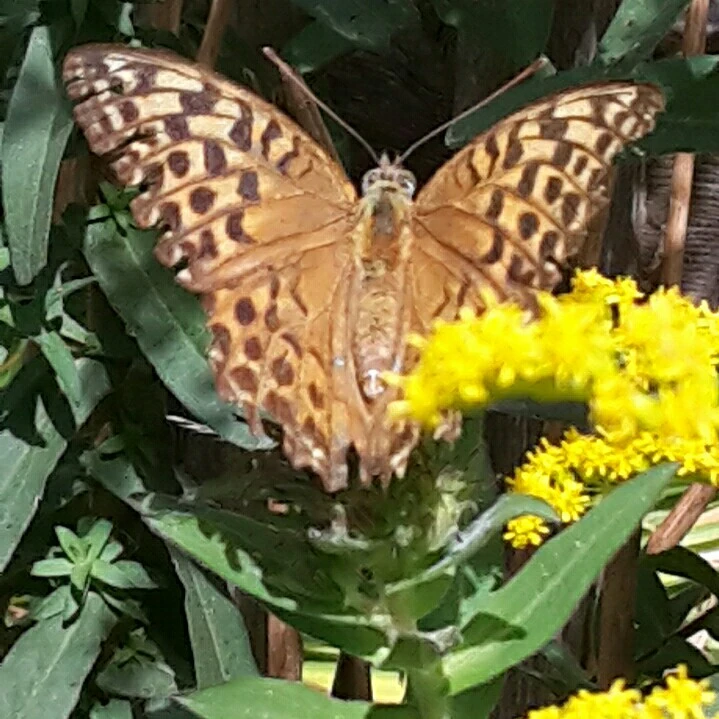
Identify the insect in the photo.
Argynnis paphia
